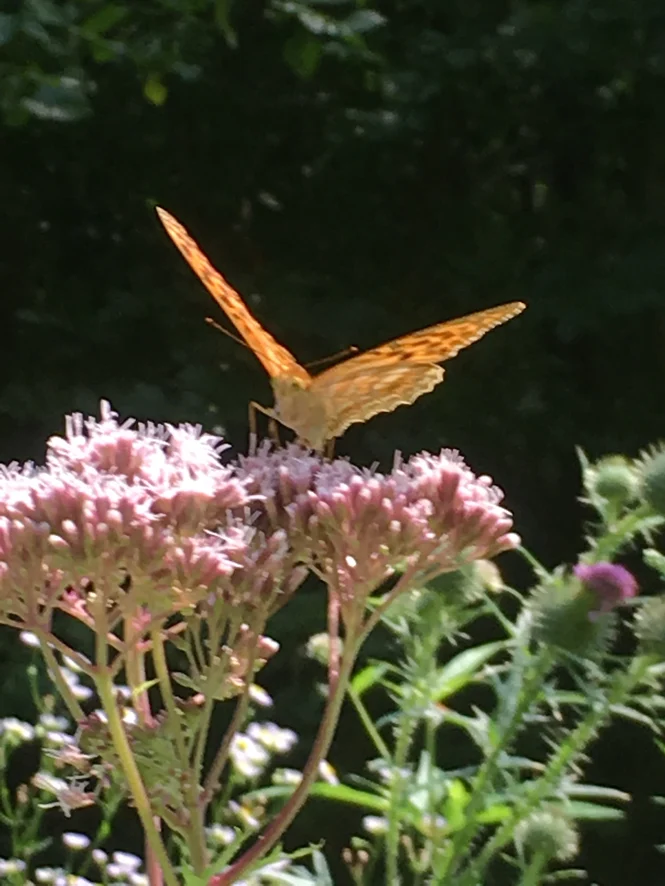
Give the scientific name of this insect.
Argynnis paphia
